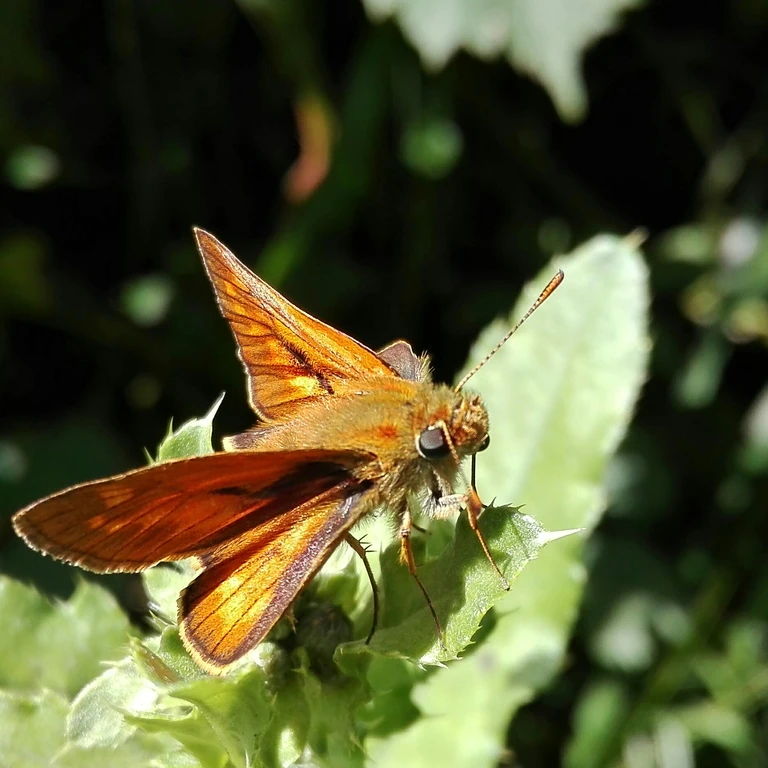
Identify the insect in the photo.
Ochlodes sylvanus (also Ochlodes venata)
